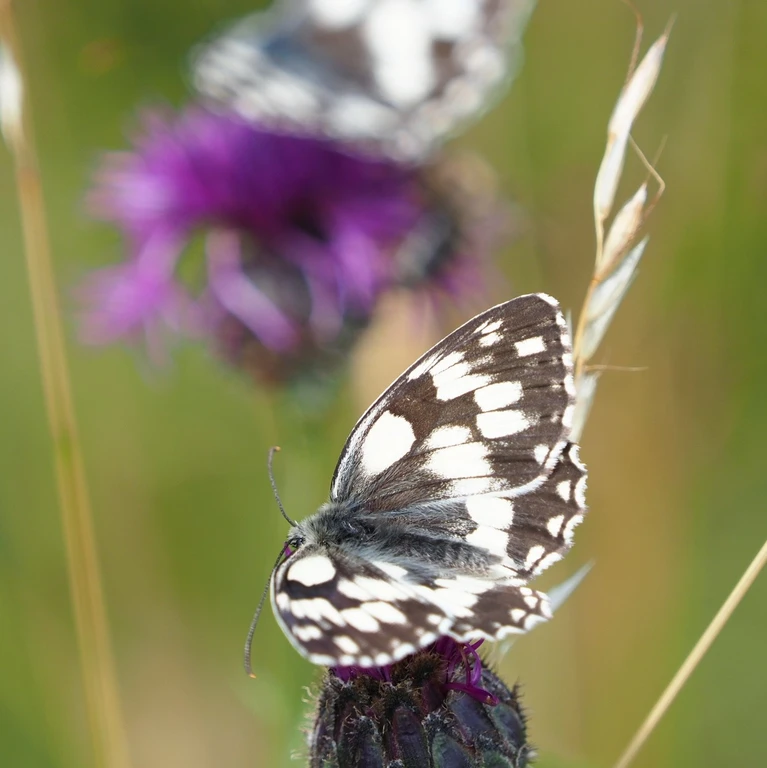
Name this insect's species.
Melanargia galathea
